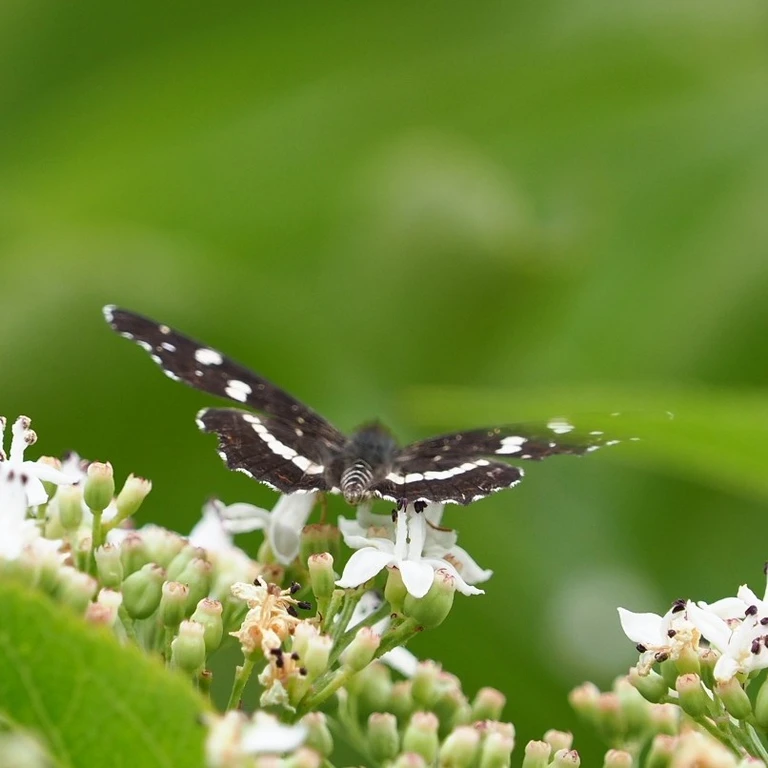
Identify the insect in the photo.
Araschnia levana
